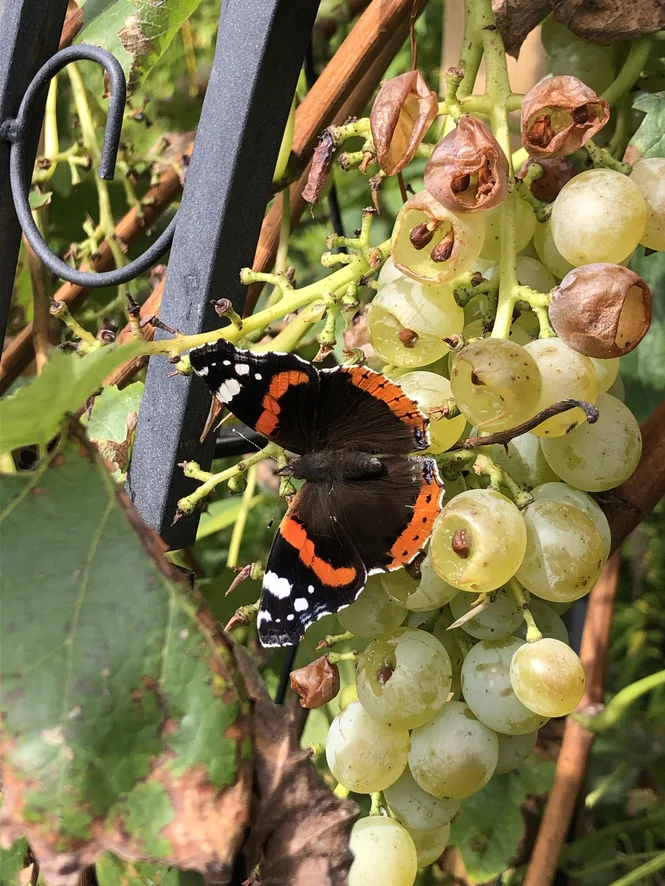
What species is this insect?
Vanessa atalanta
